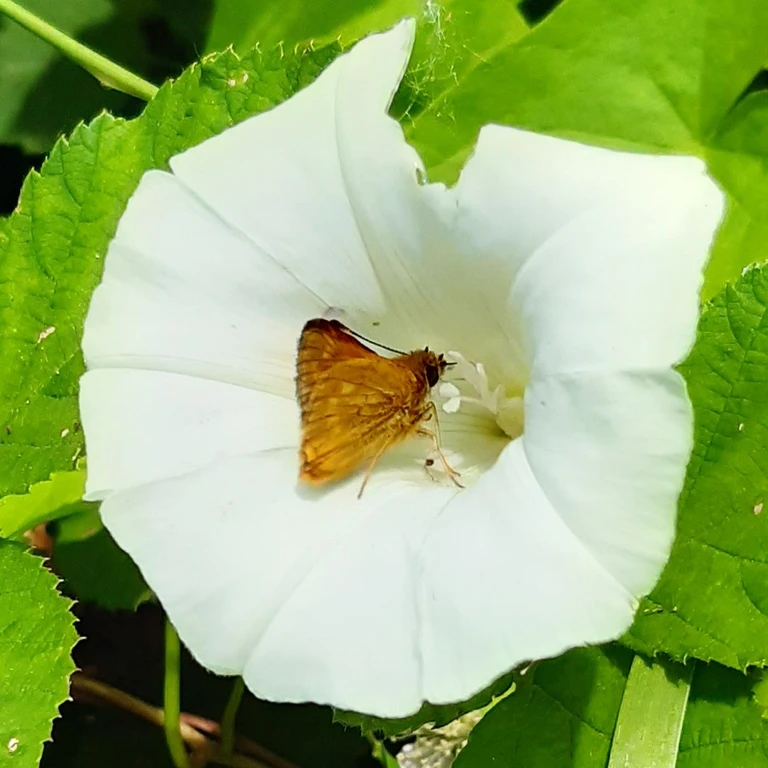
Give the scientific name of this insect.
Ochlodes sylvanus (also Ochlodes venata)
